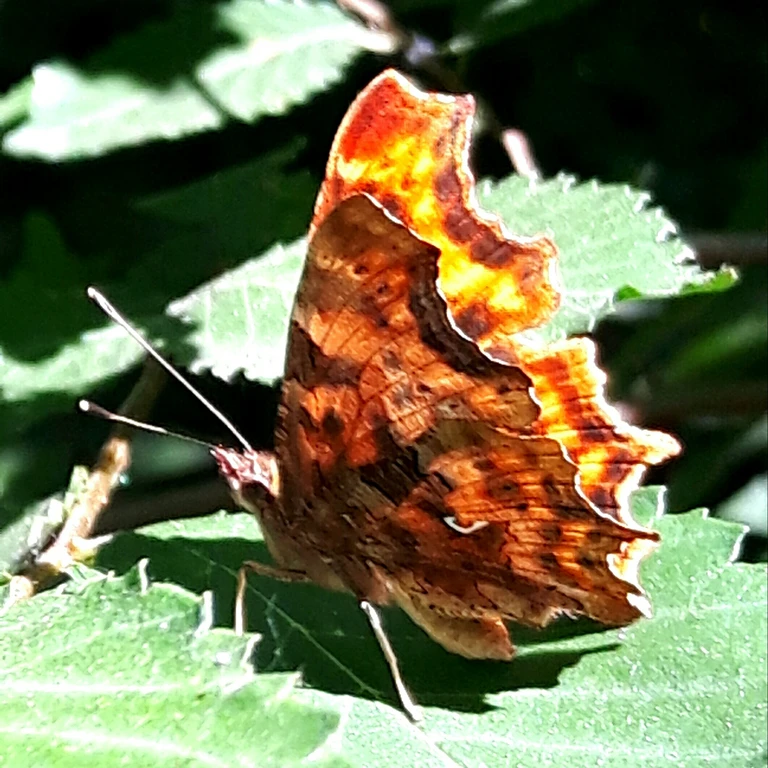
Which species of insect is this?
Polygonia c-album
